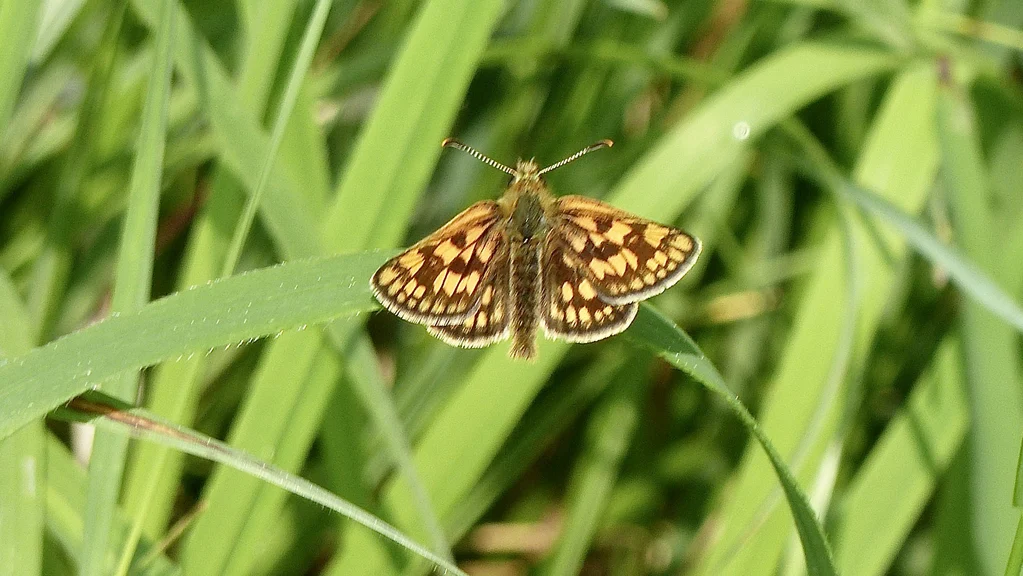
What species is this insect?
Carterocephalus palaemon
